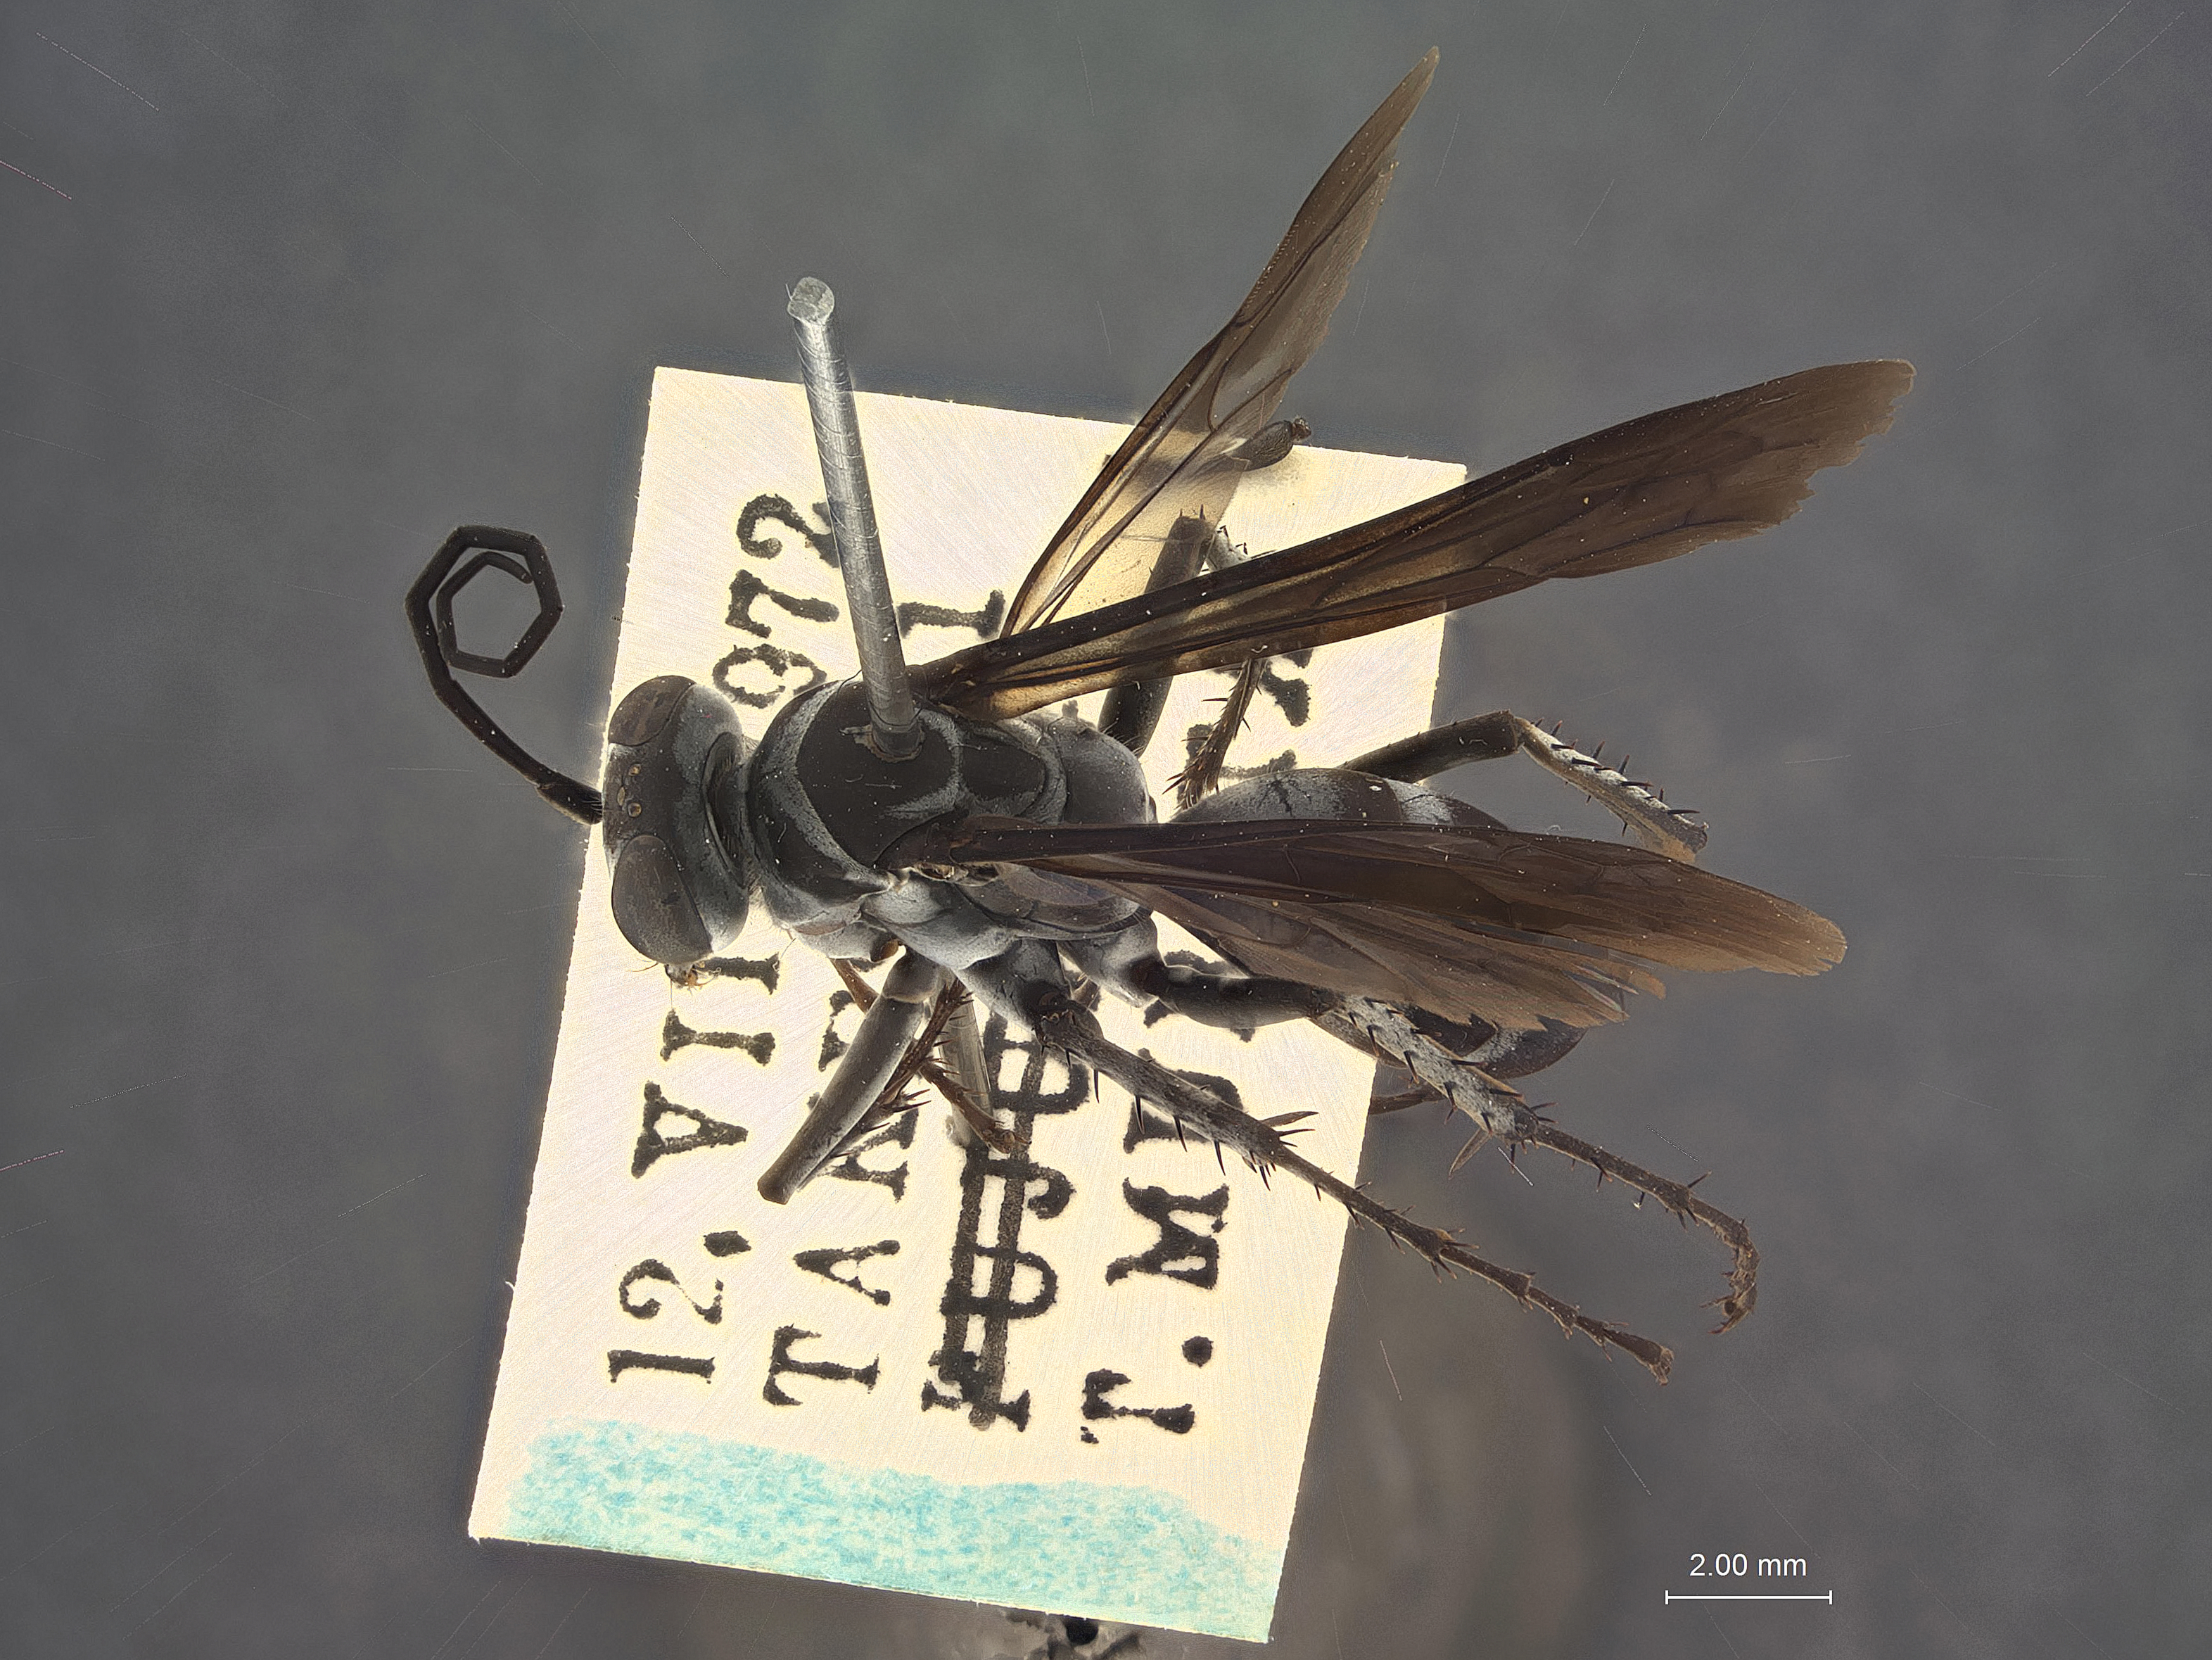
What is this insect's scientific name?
Anoplius fuliginosus
